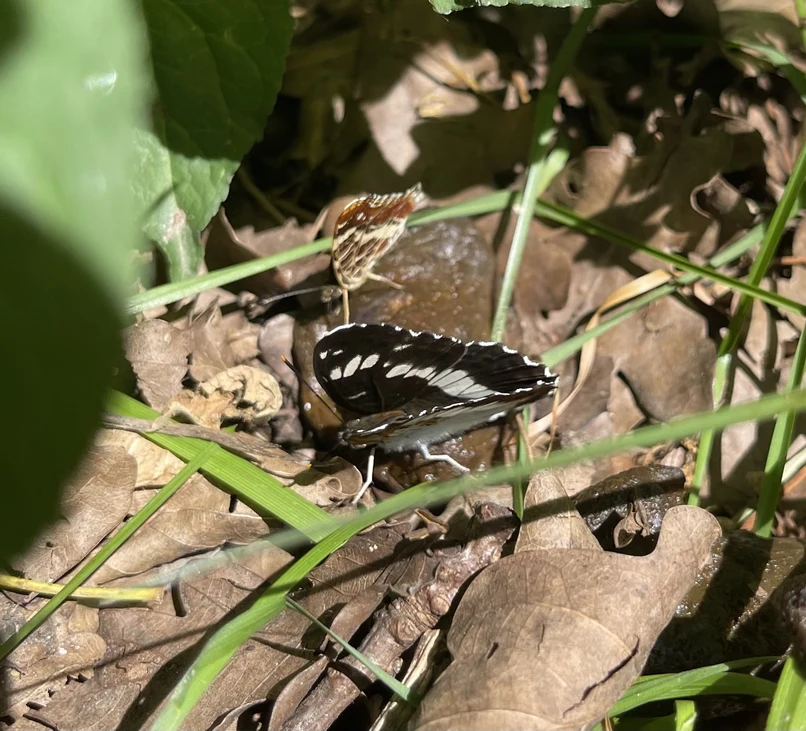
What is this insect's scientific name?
Limenitis camilla (also Ladoga camilla)
